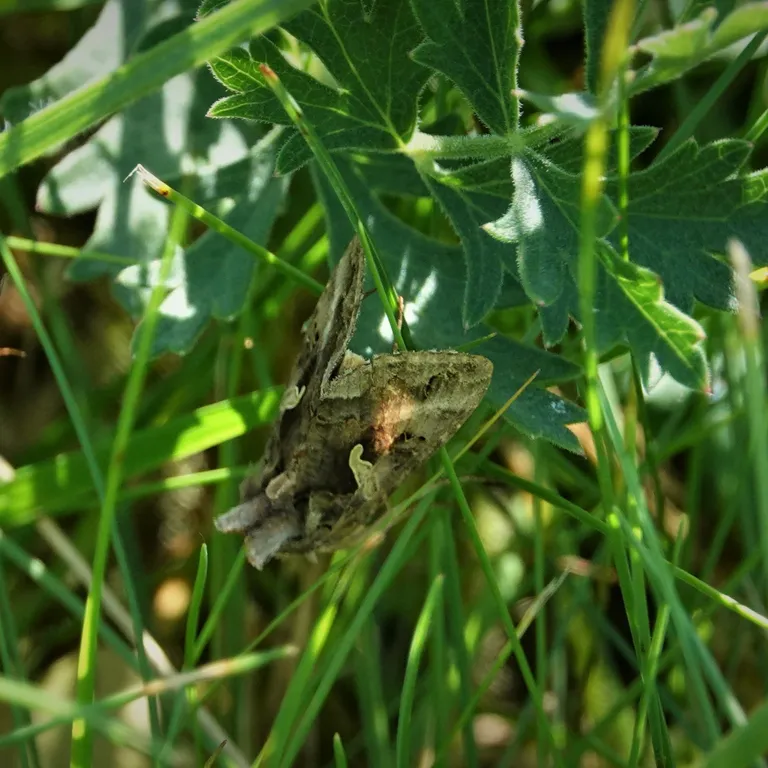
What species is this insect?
Autographa gamma
